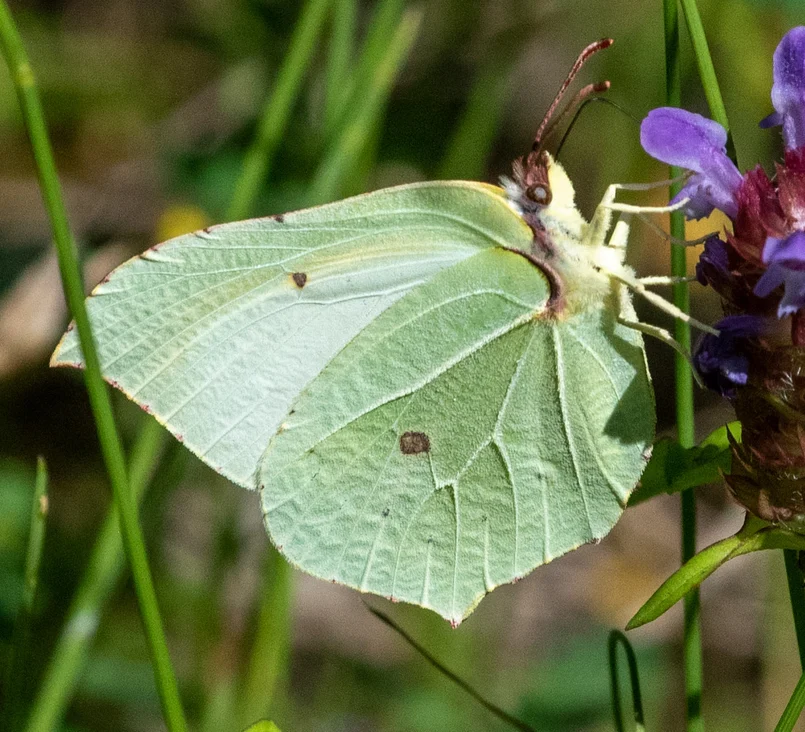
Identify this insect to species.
Gonepteryx rhamni
